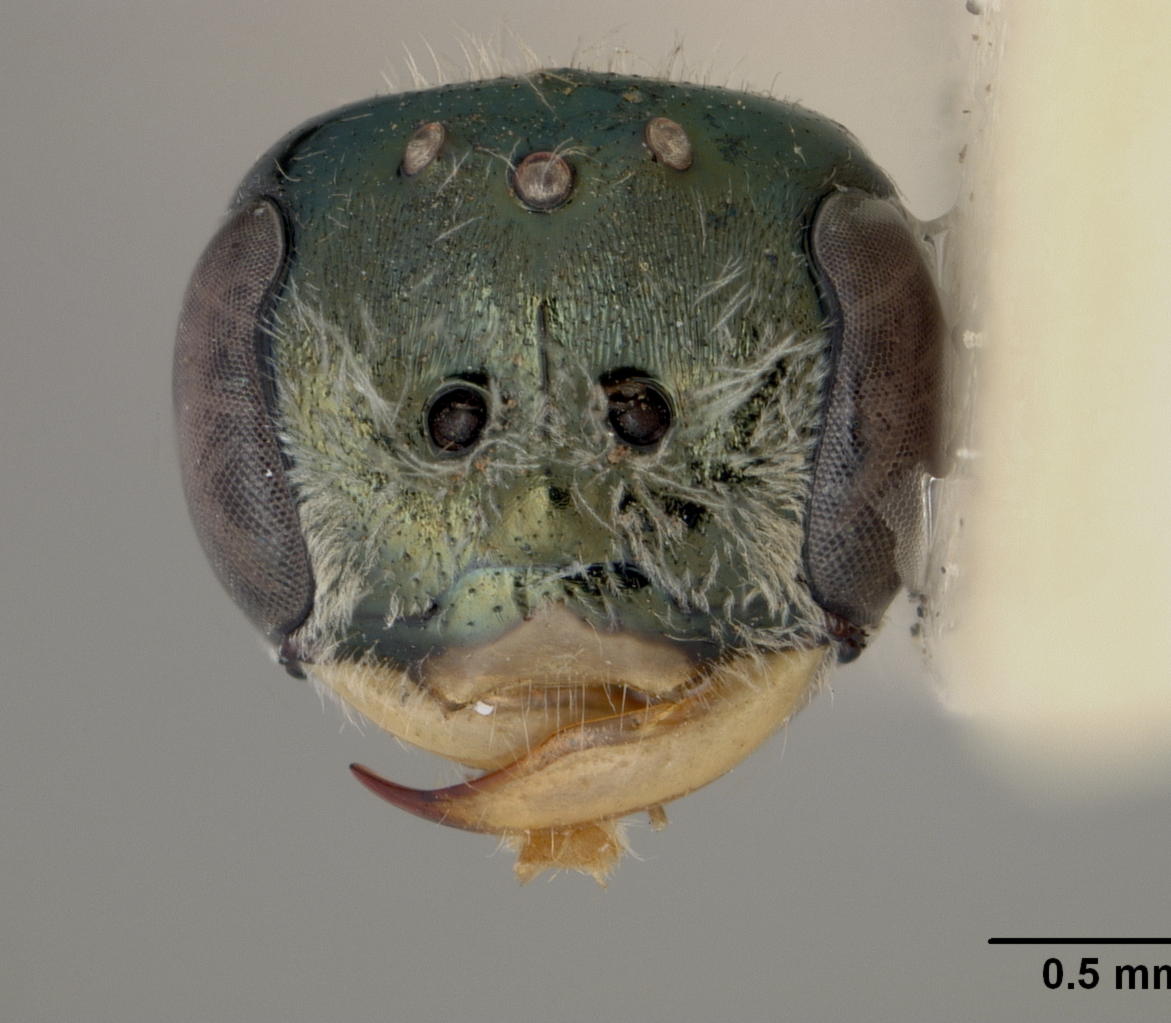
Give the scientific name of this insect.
Halictus purnongensis
